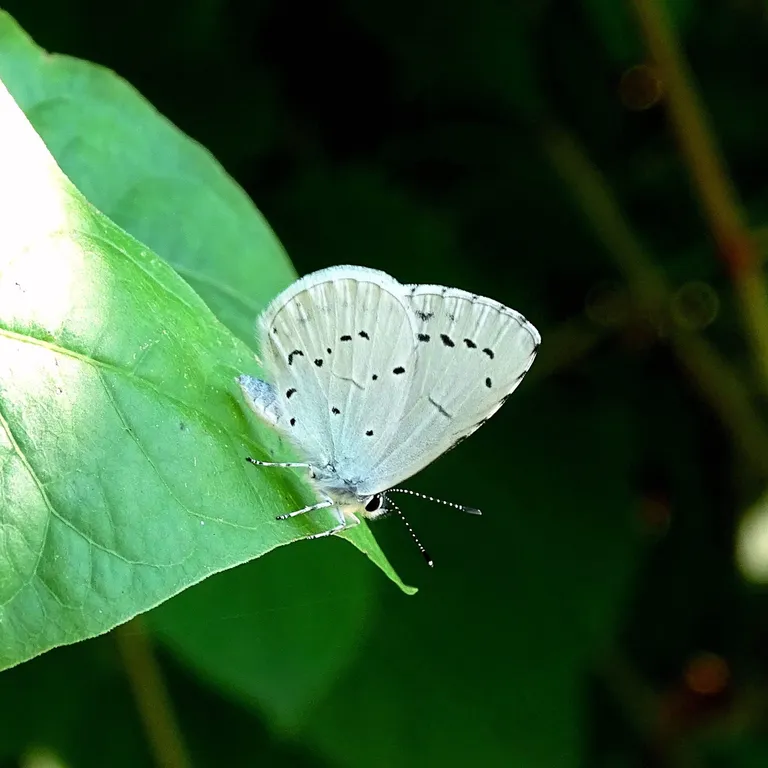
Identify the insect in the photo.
Celastrina argiolus
